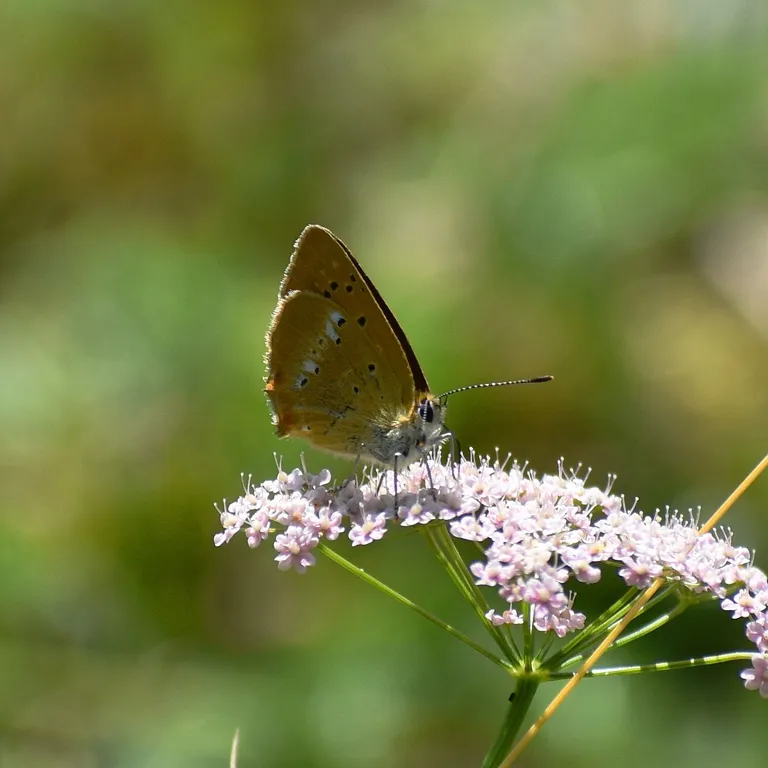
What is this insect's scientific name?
Lycaena virgaureae
